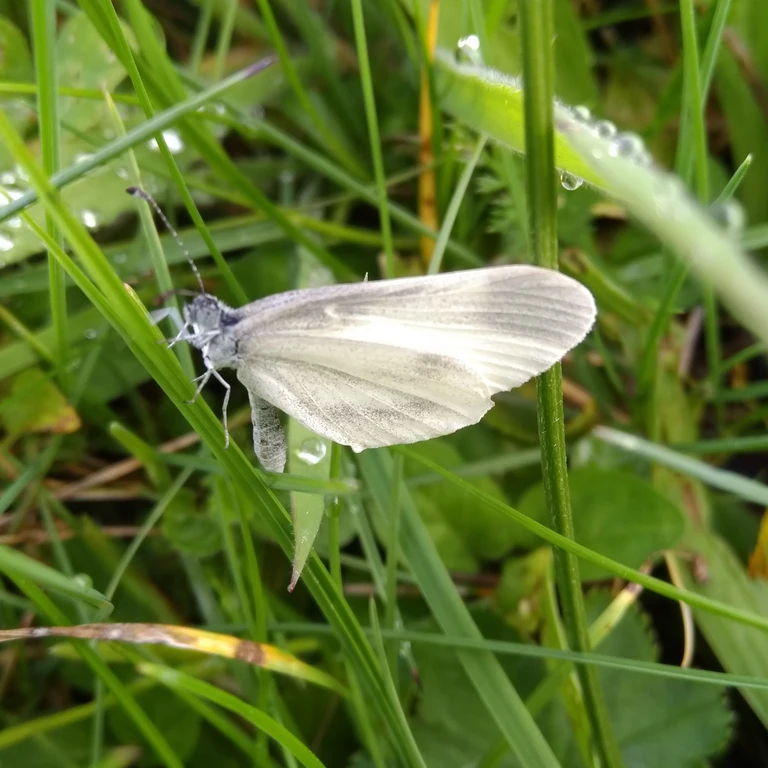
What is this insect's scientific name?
Leptidea sinapis/juvernica
